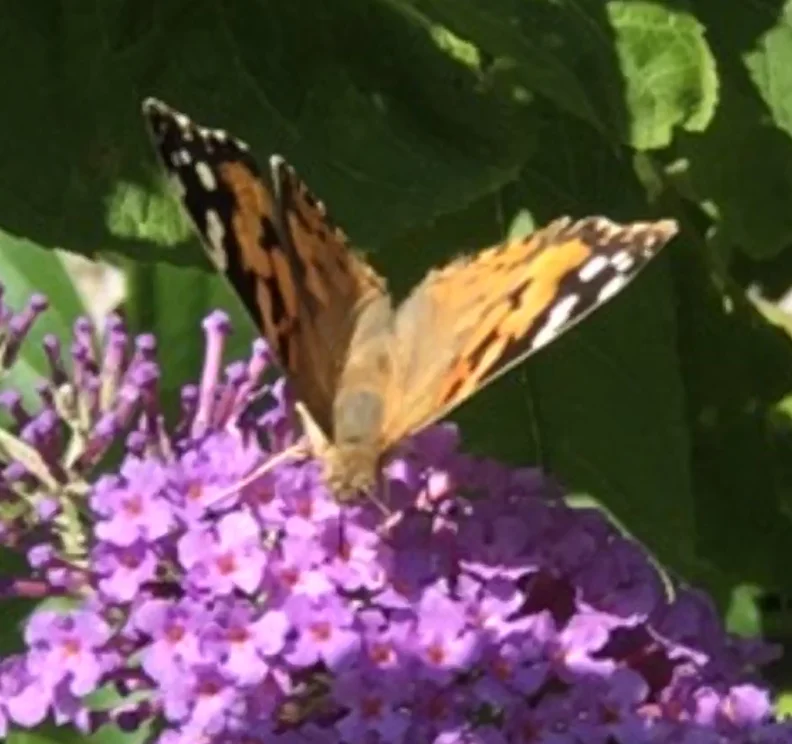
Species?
Vanessa cardui
